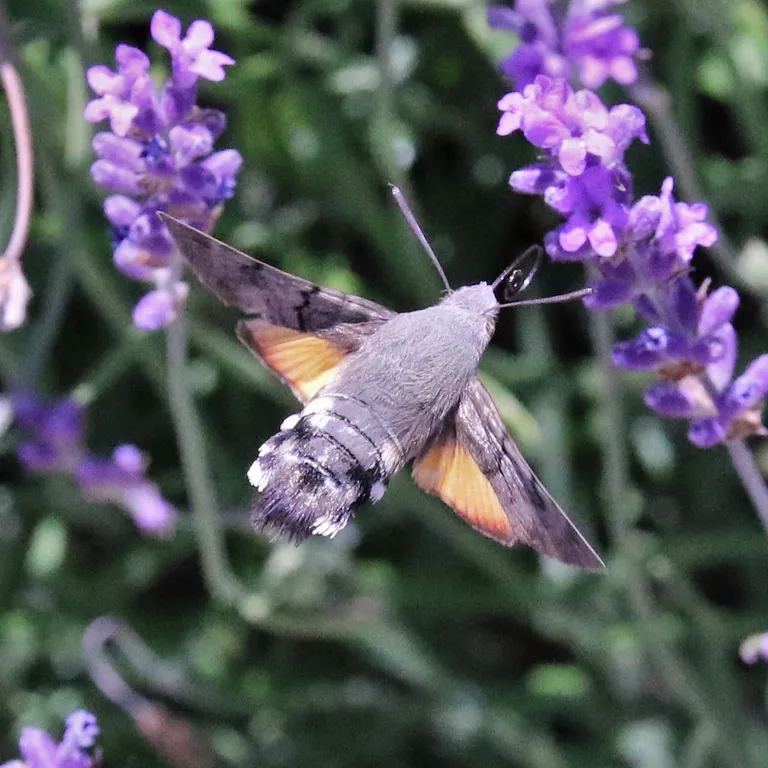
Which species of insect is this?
Macroglossum stellatarum
